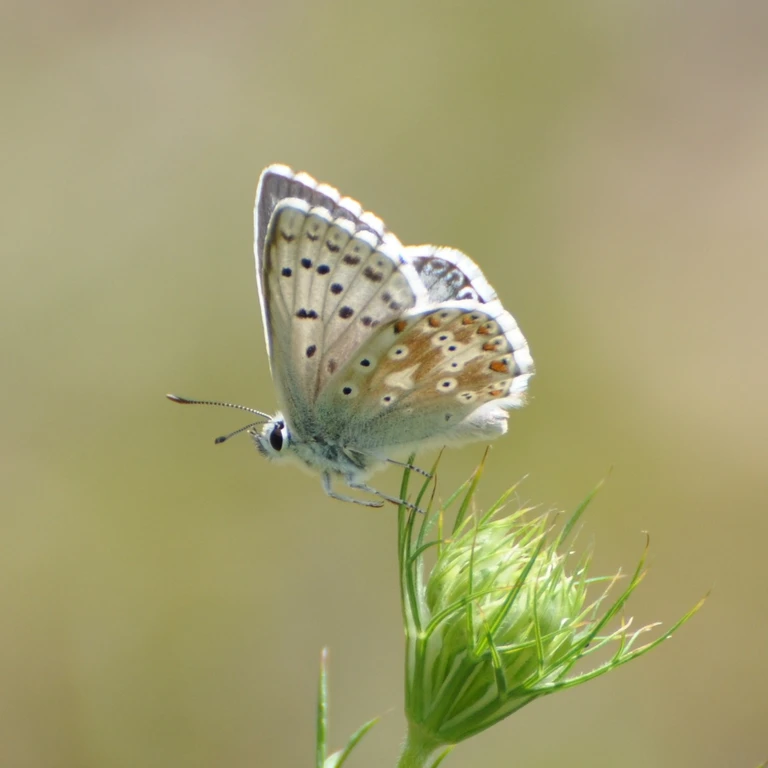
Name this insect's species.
Lysandra coridon
